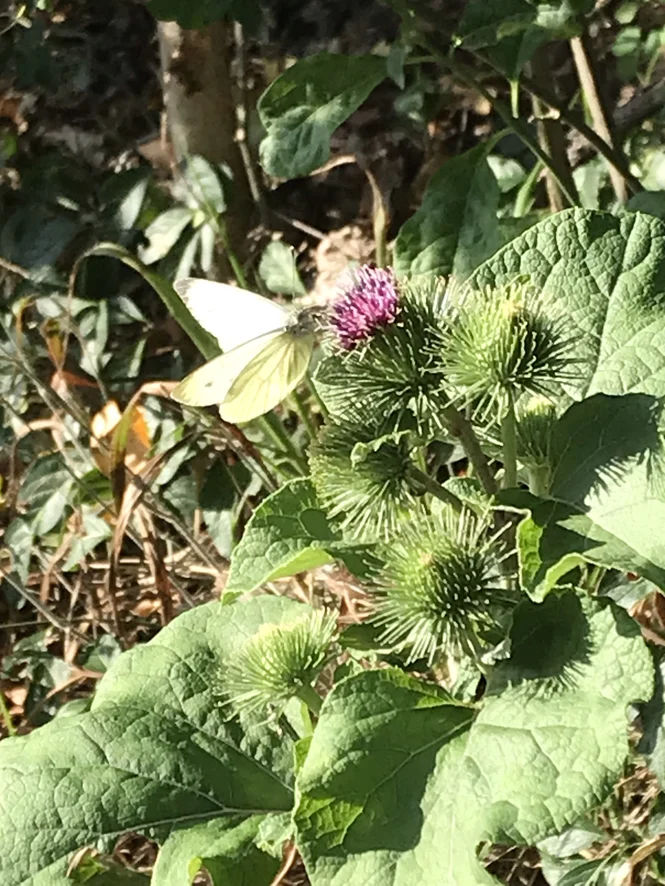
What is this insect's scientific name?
Pieris napi
